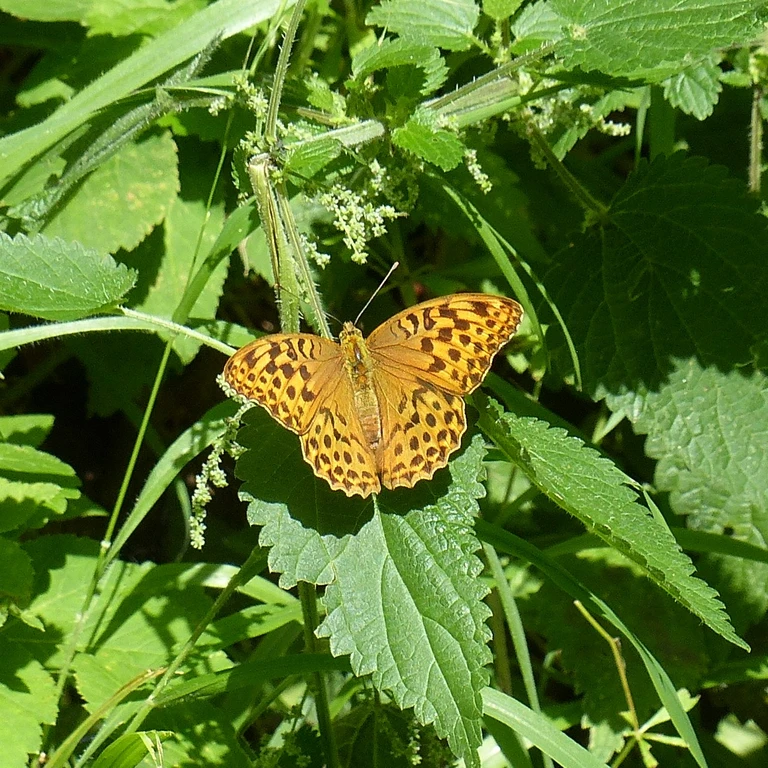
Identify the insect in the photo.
Argynnis paphia
